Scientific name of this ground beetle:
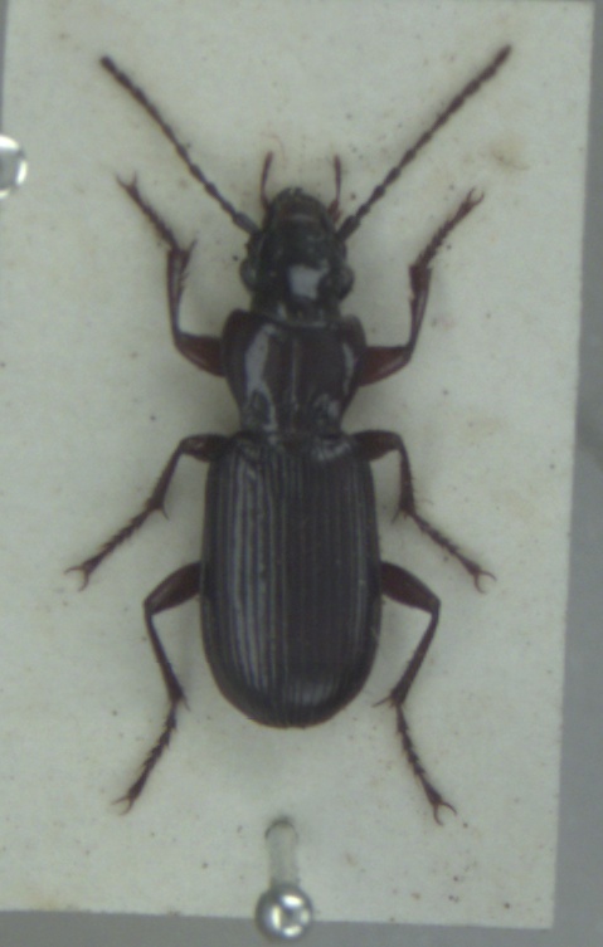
Pterostichus macer
